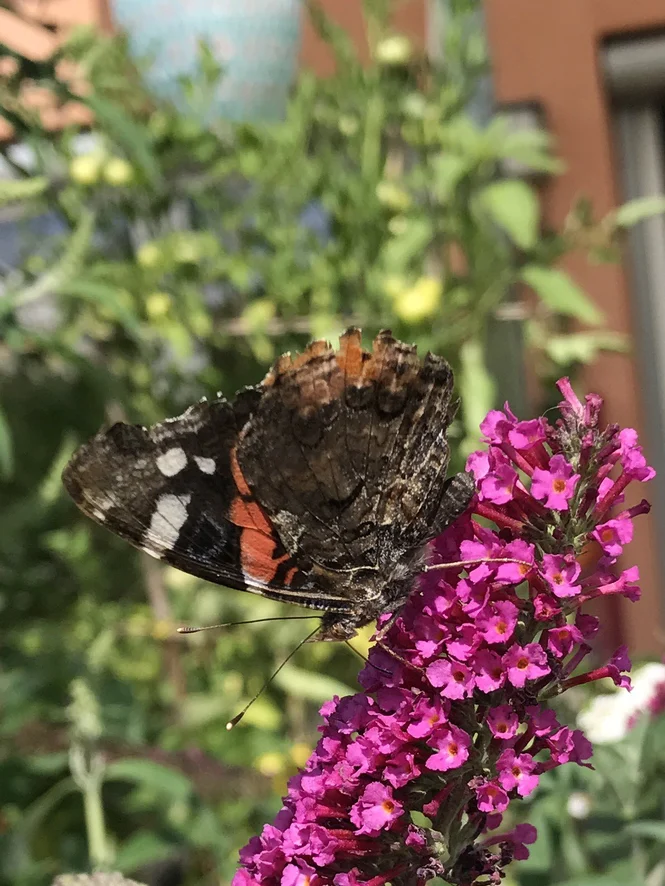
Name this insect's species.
Vanessa atalanta
